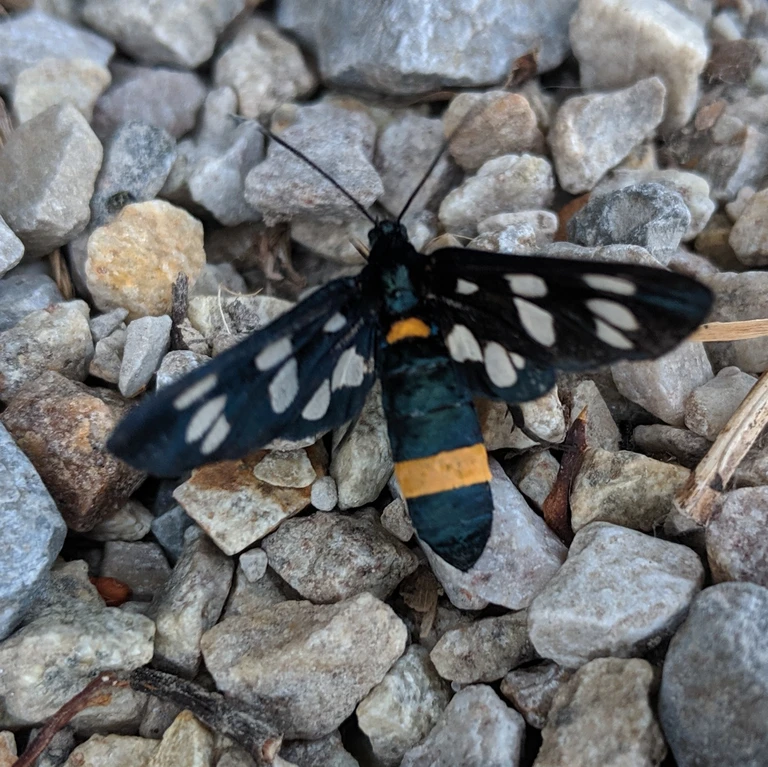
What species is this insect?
Amata phegea
